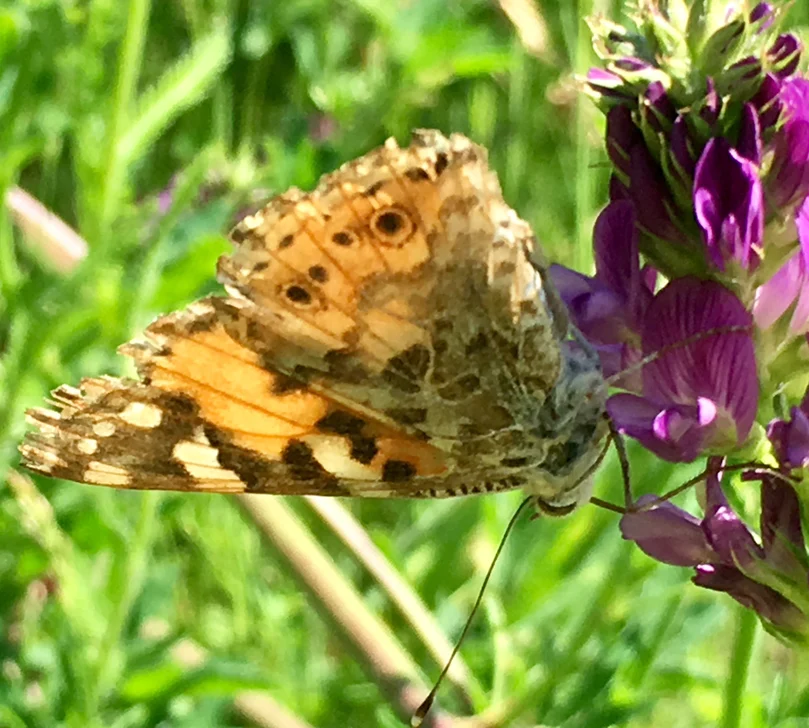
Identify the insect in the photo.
Vanessa cardui
